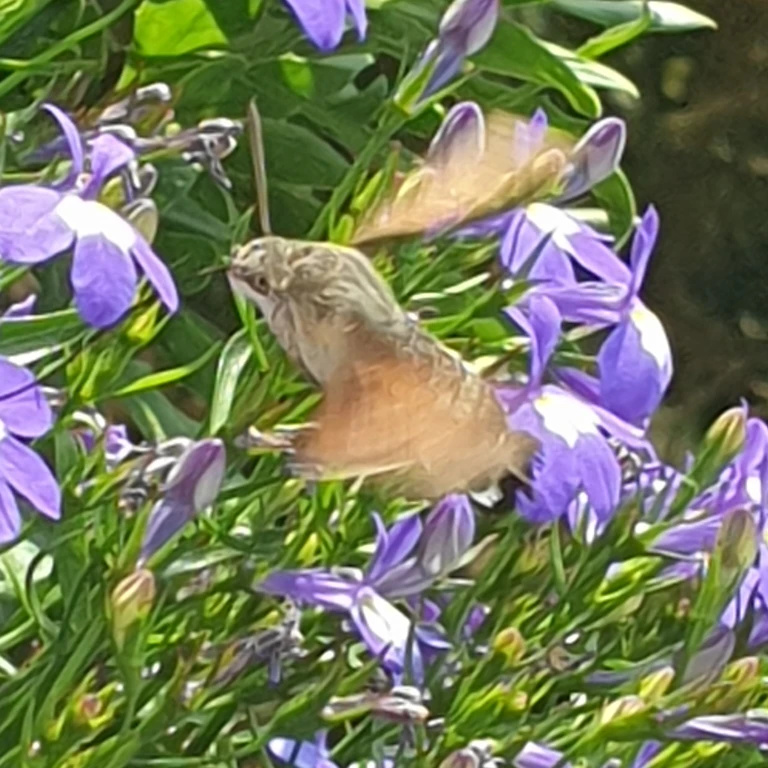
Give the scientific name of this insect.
Macroglossum stellatarum
